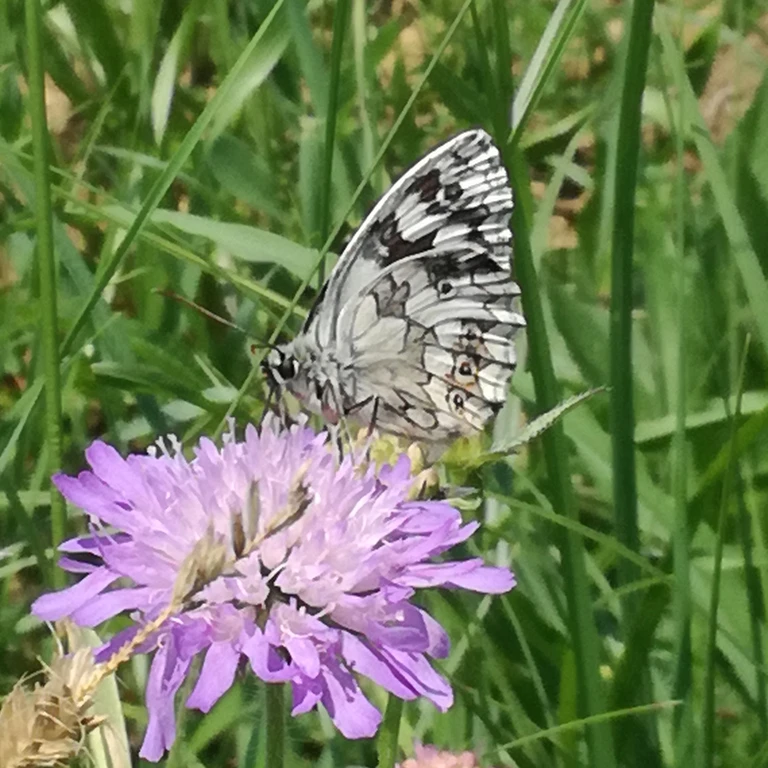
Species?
Melanargia galathea
